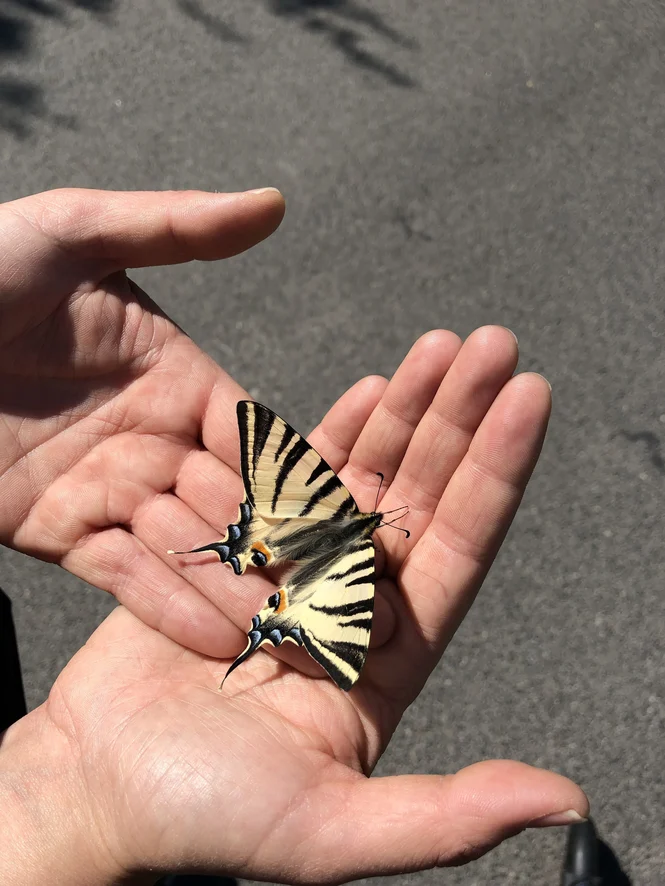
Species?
Iphiclides podalirius
